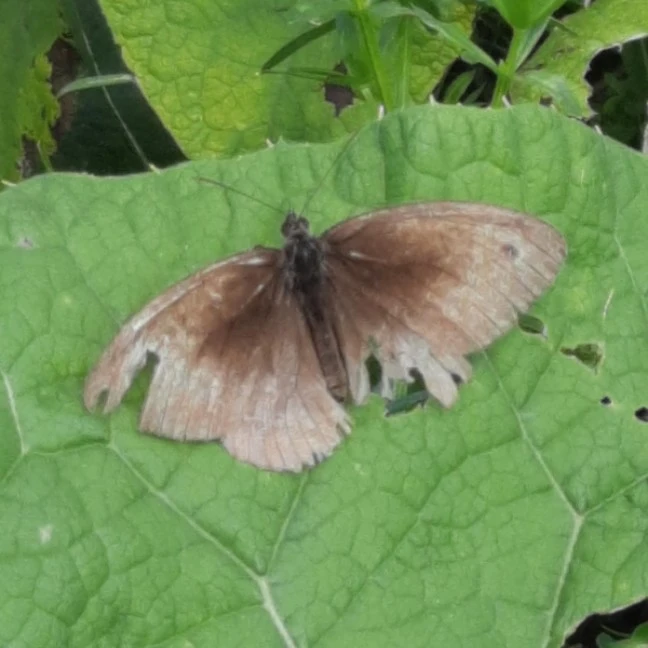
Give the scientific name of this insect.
Maniola jurtina
